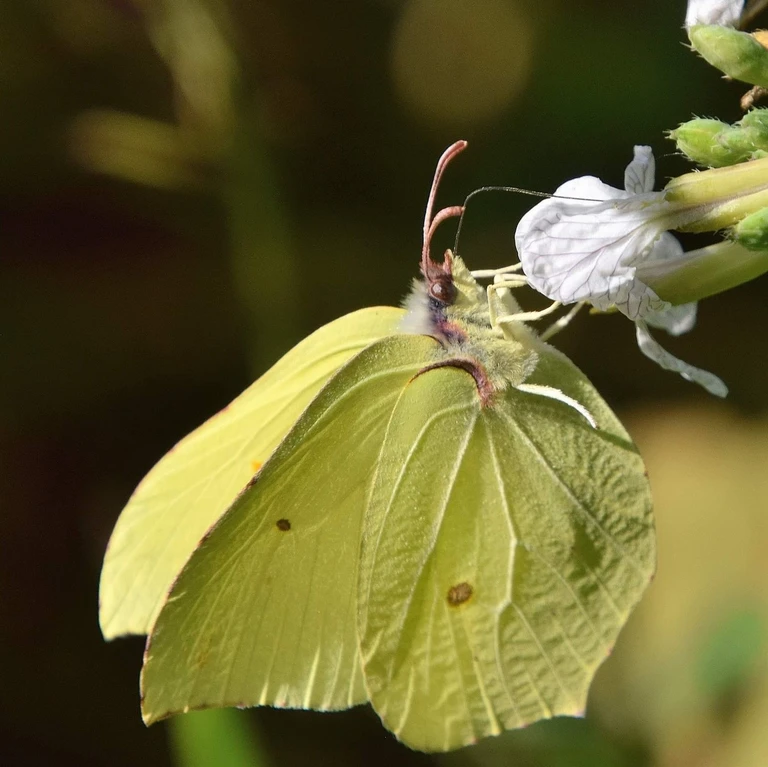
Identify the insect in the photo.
Gonepteryx rhamni
